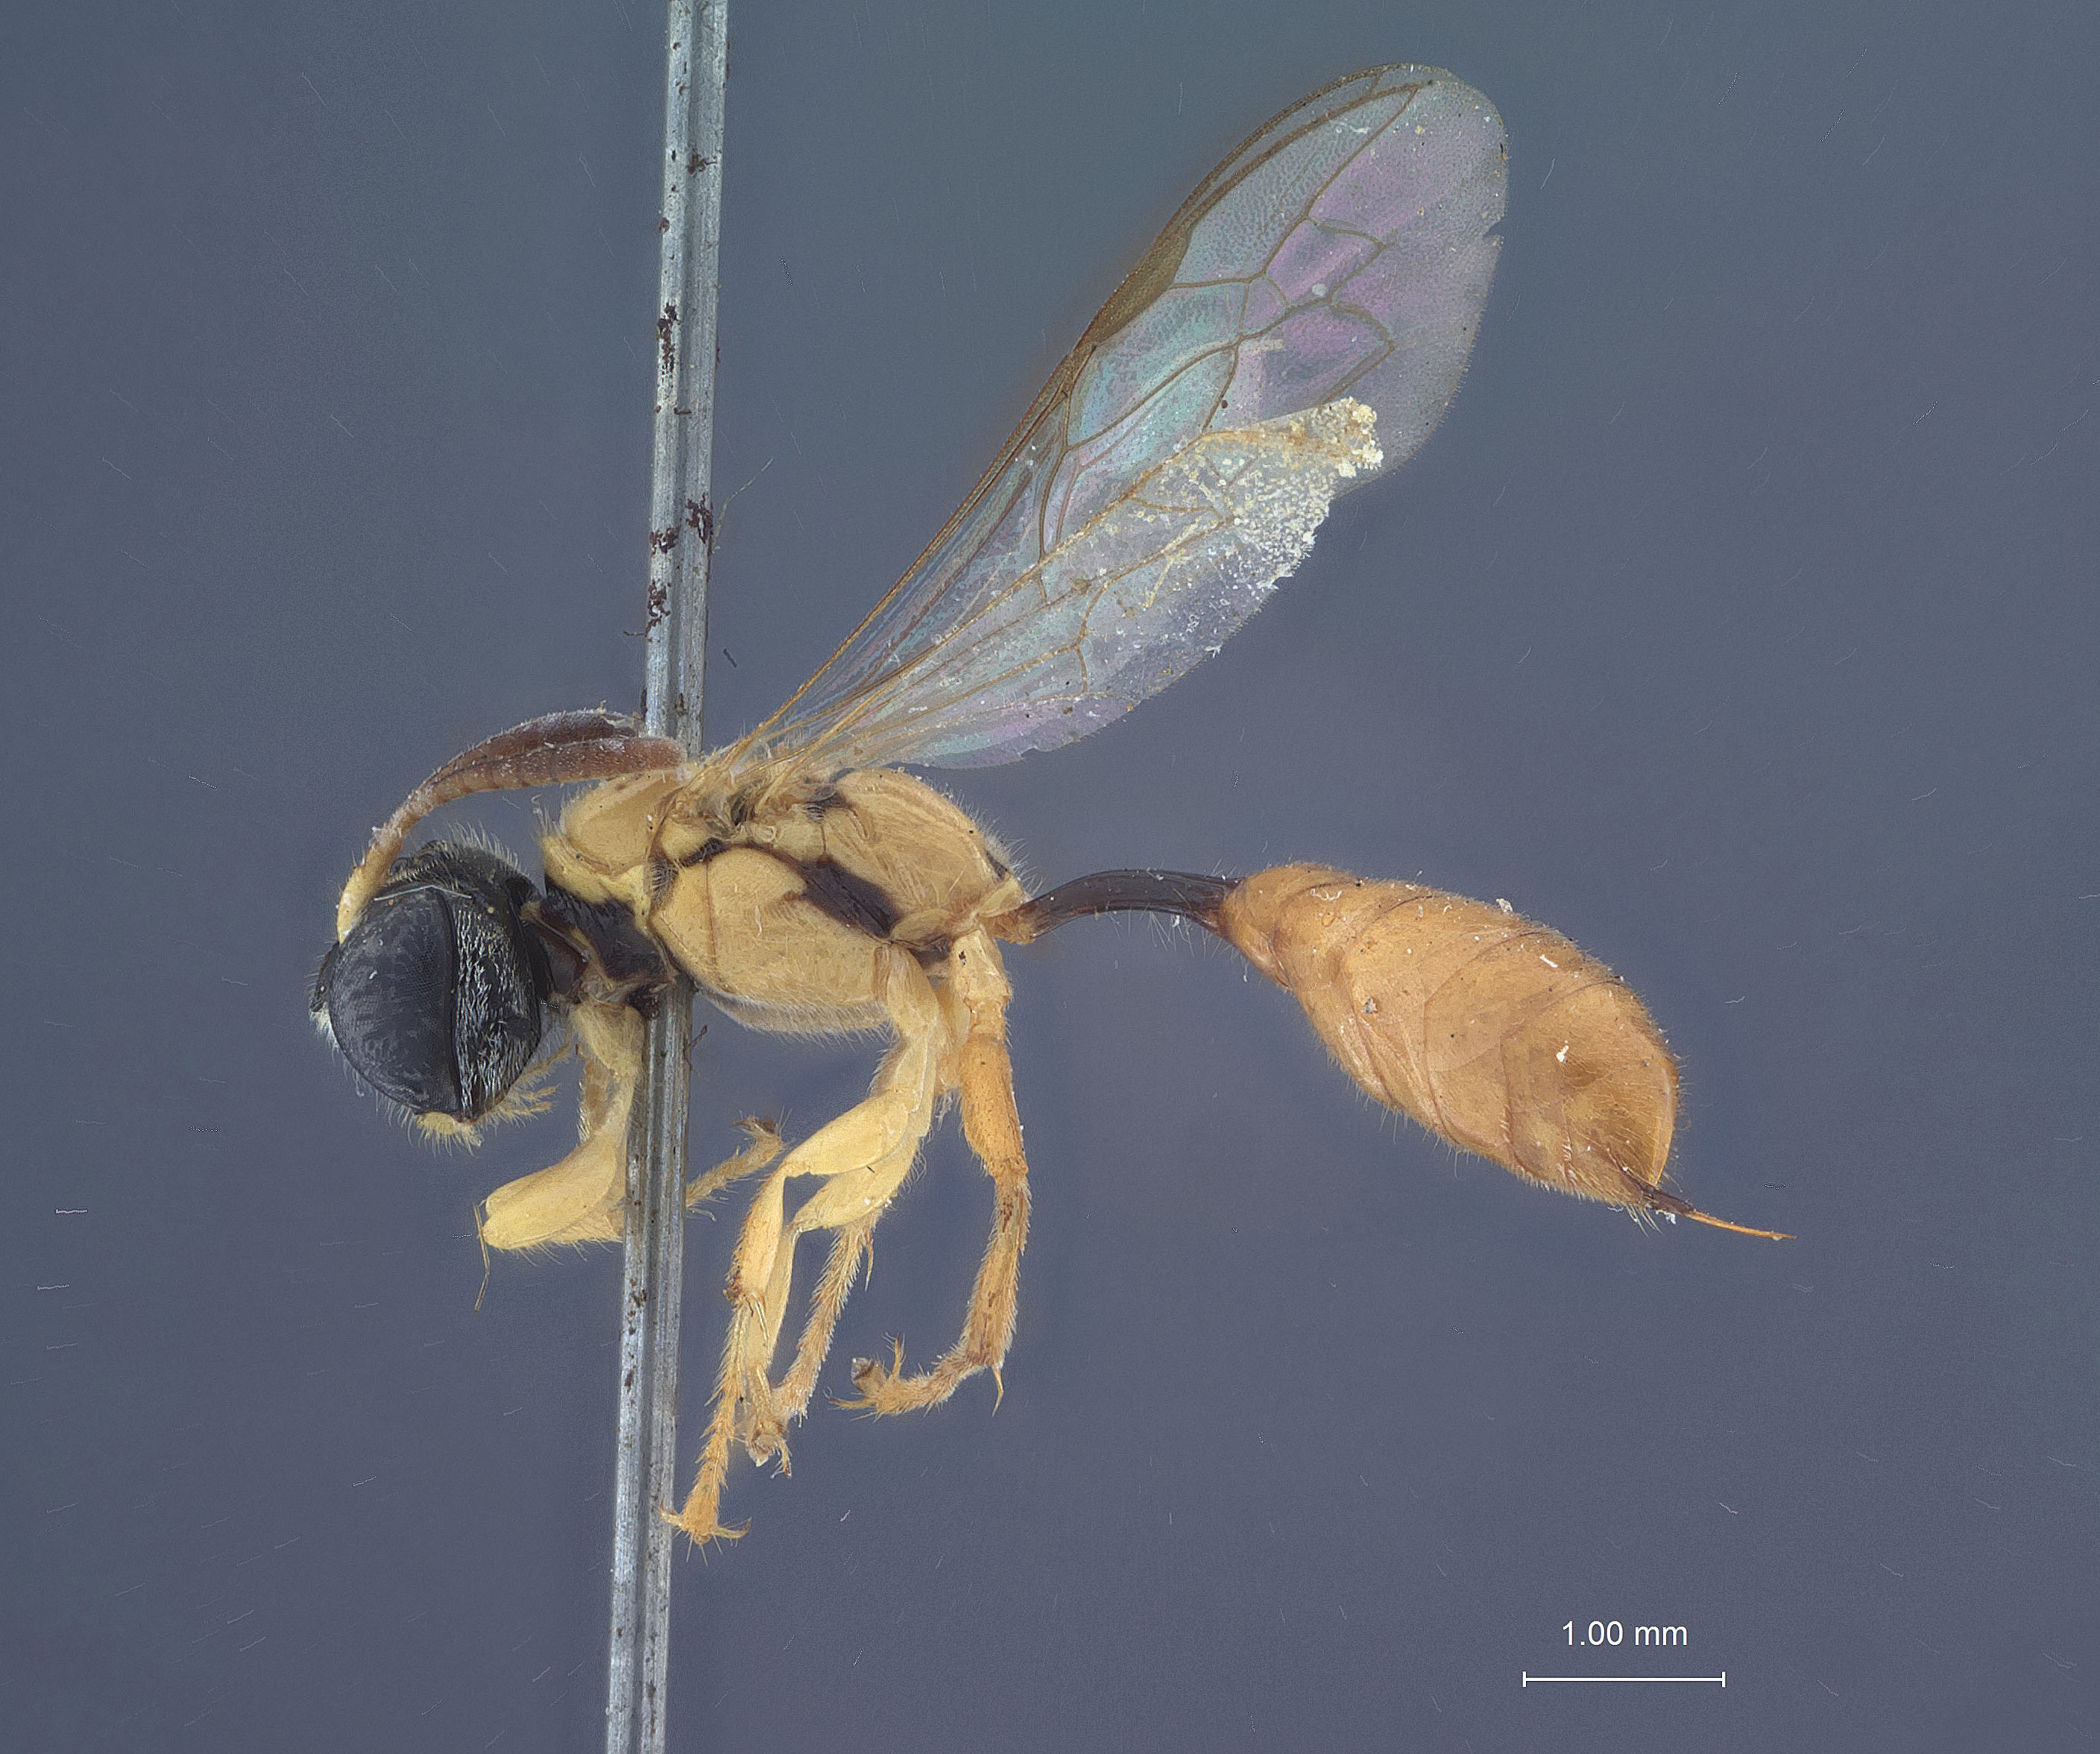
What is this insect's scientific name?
Diodontus scutatus
